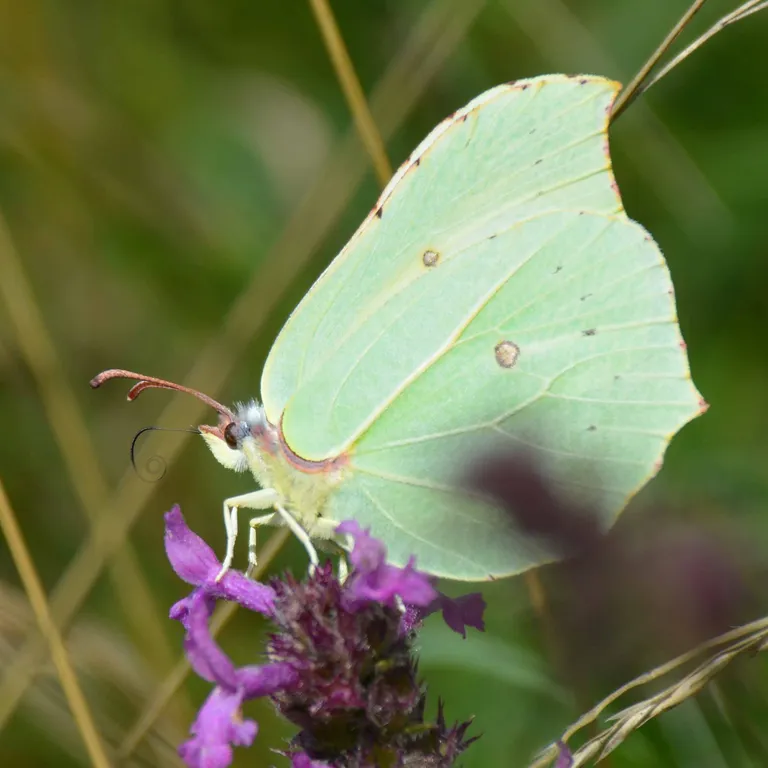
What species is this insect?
Gonepteryx rhamni
